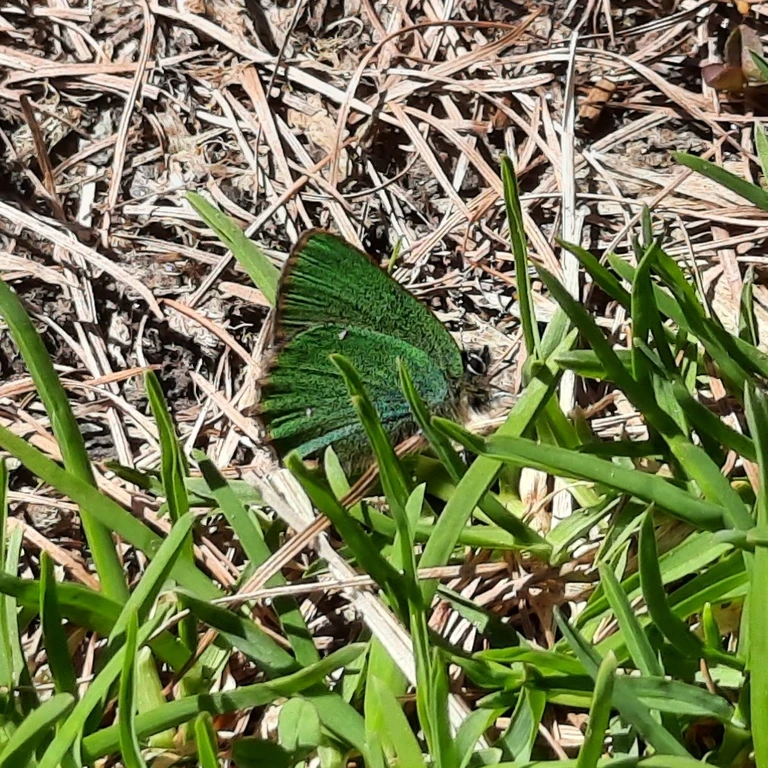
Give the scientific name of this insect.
Callophrys rubi
